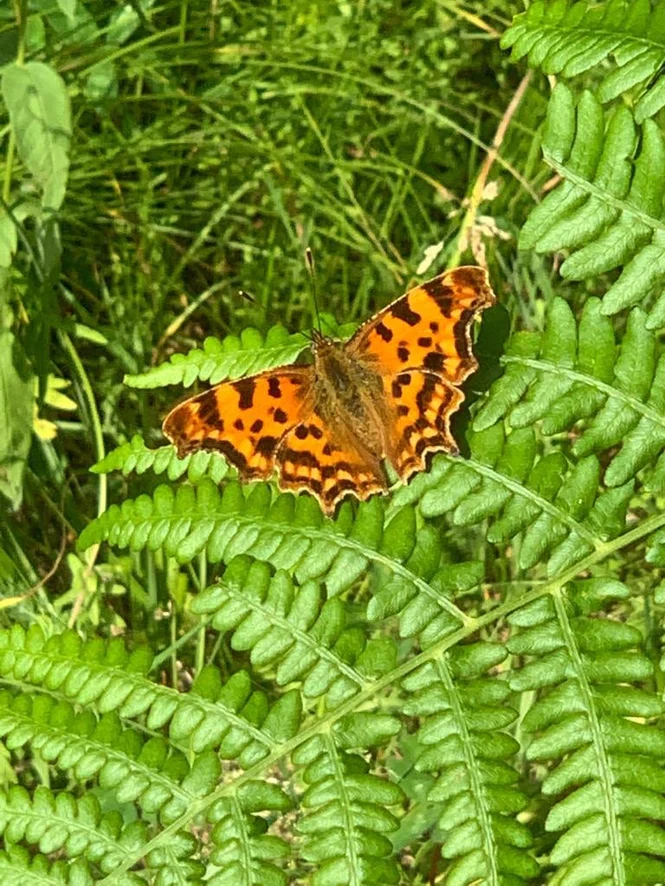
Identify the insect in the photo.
Polygonia c-album
